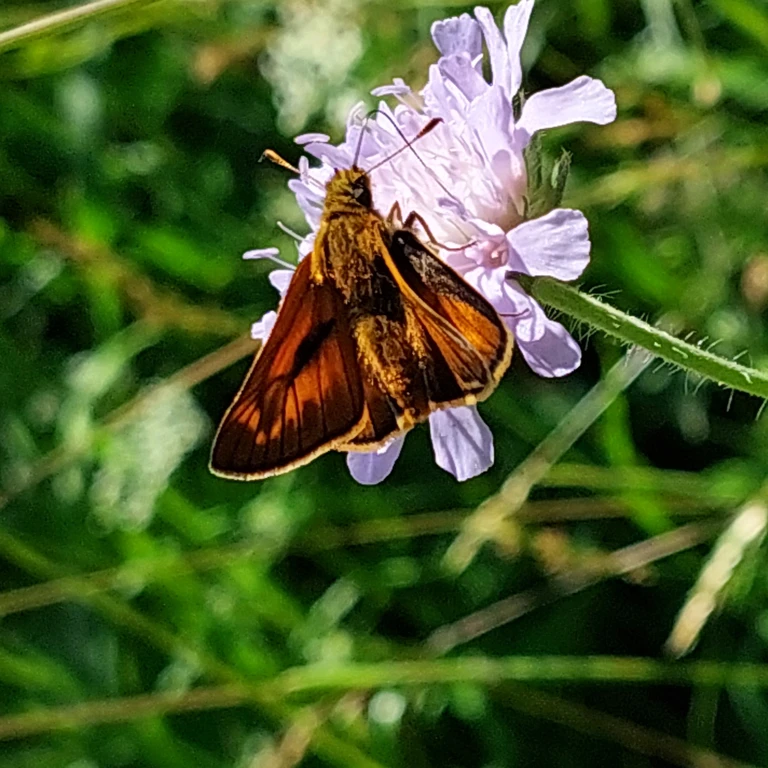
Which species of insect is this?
Ochlodes sylvanus (also Ochlodes venata)
